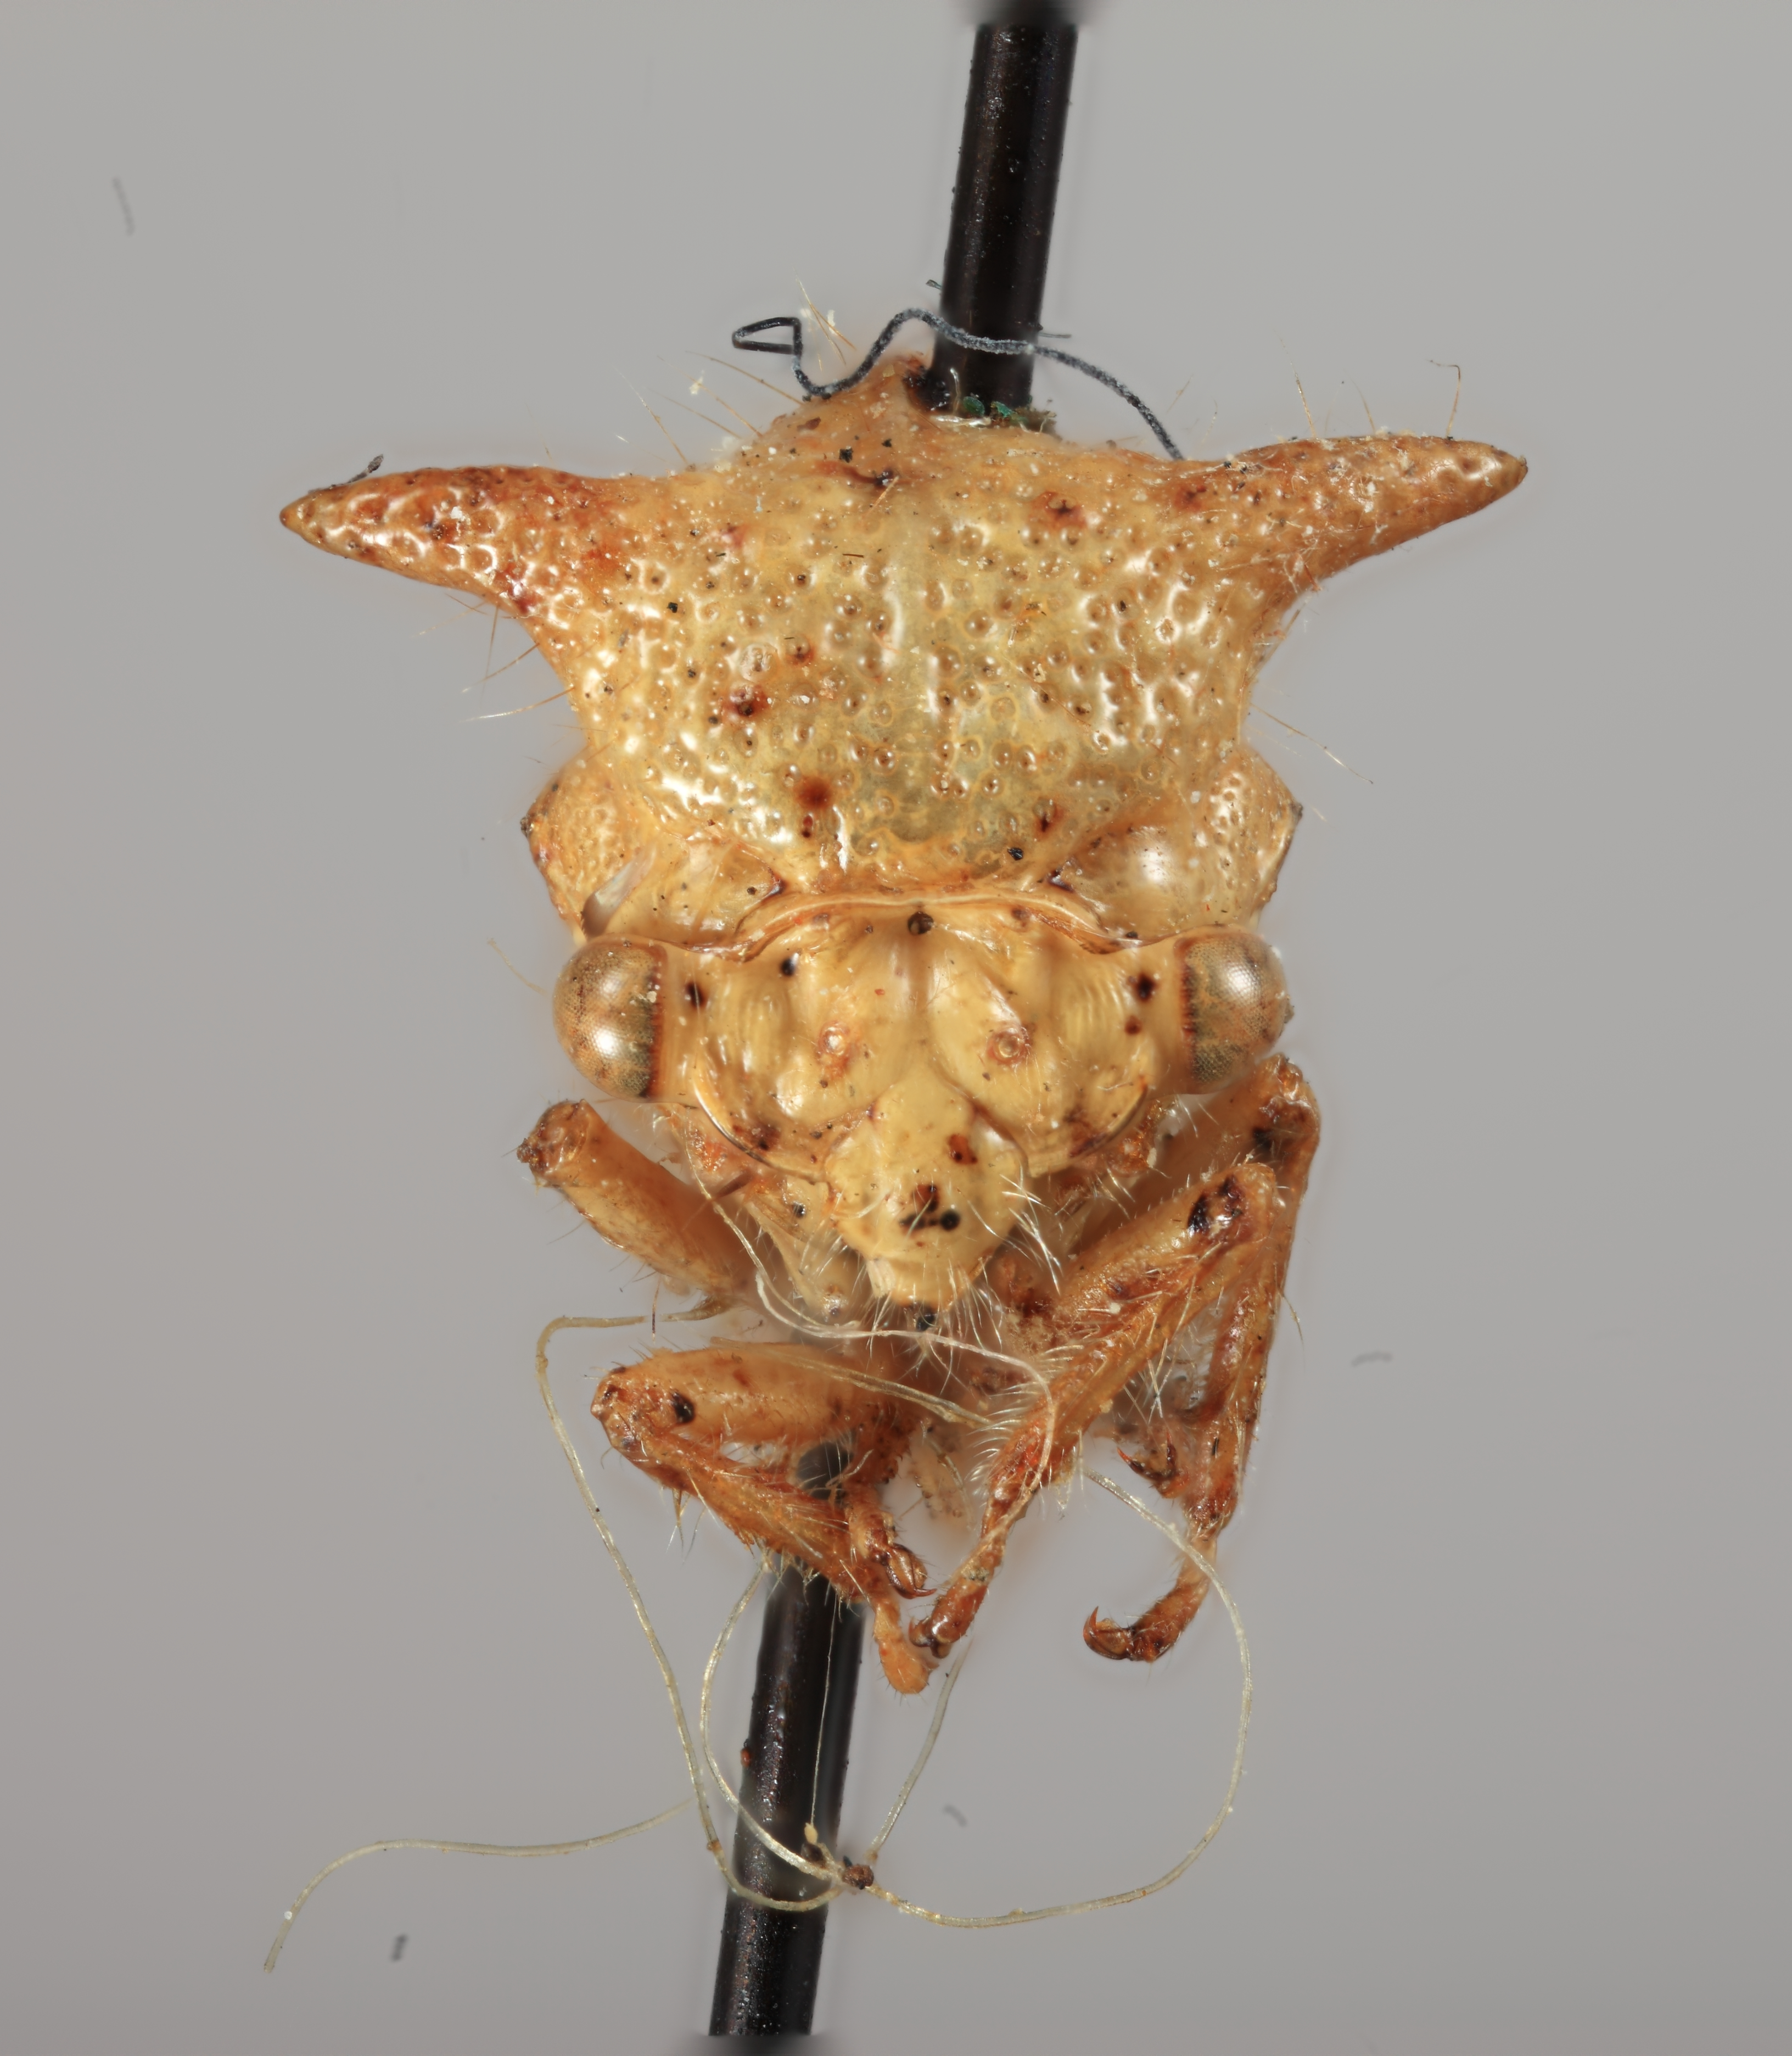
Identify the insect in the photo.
Centrogonia lutea
